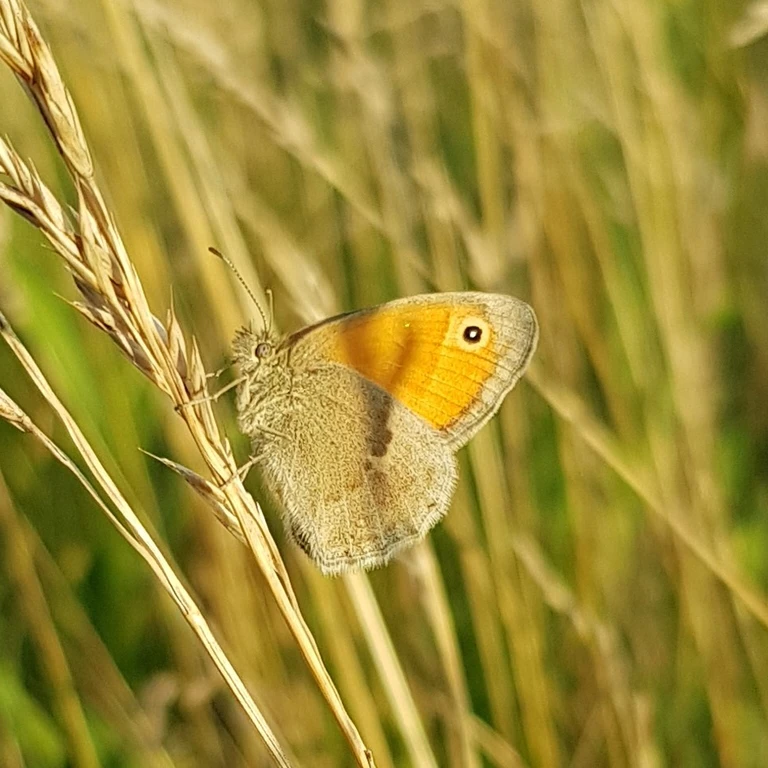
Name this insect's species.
Coenonympha pamphilus
